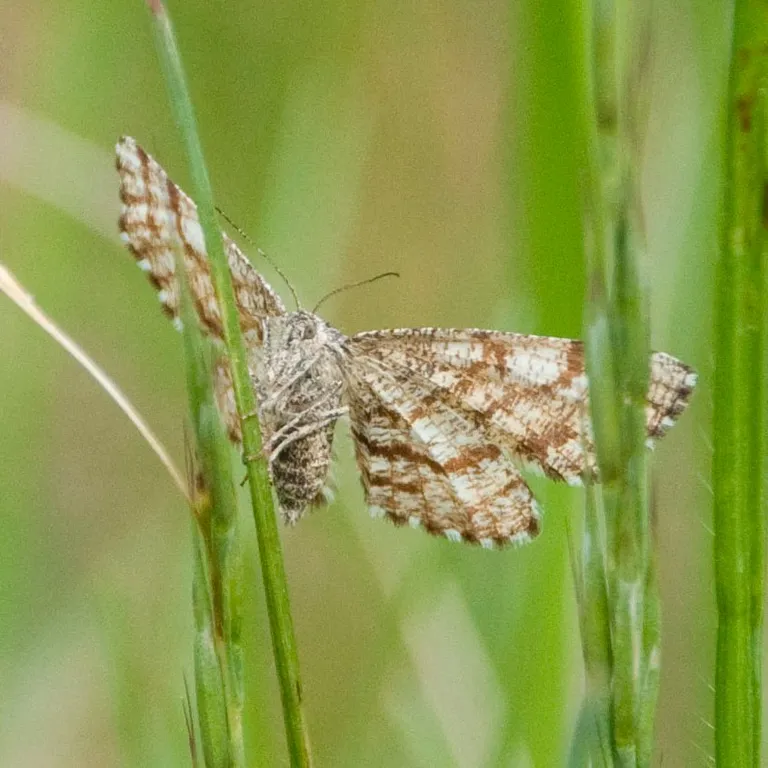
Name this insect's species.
Ematurga atomaria
